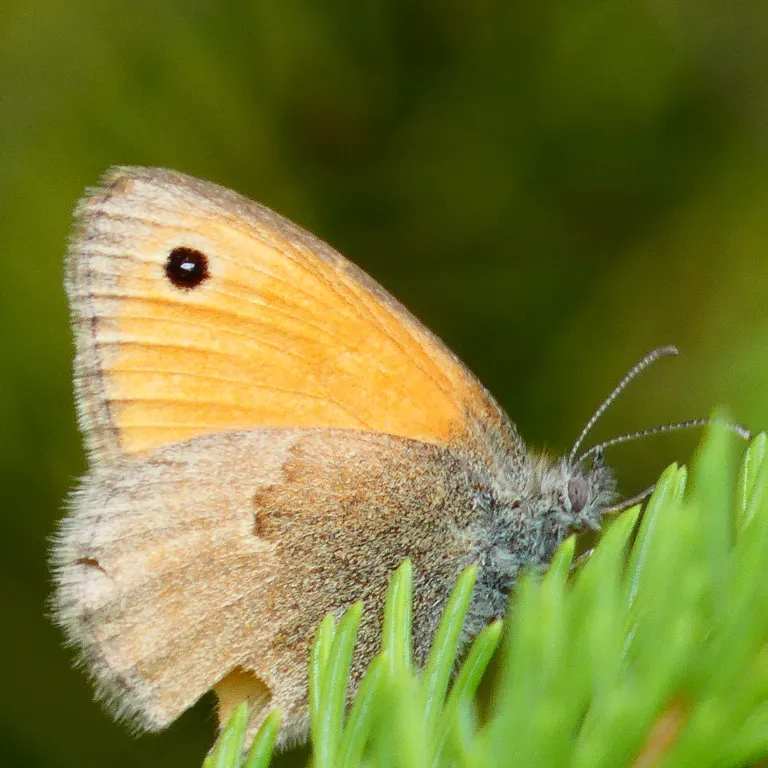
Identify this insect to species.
Coenonympha pamphilus
